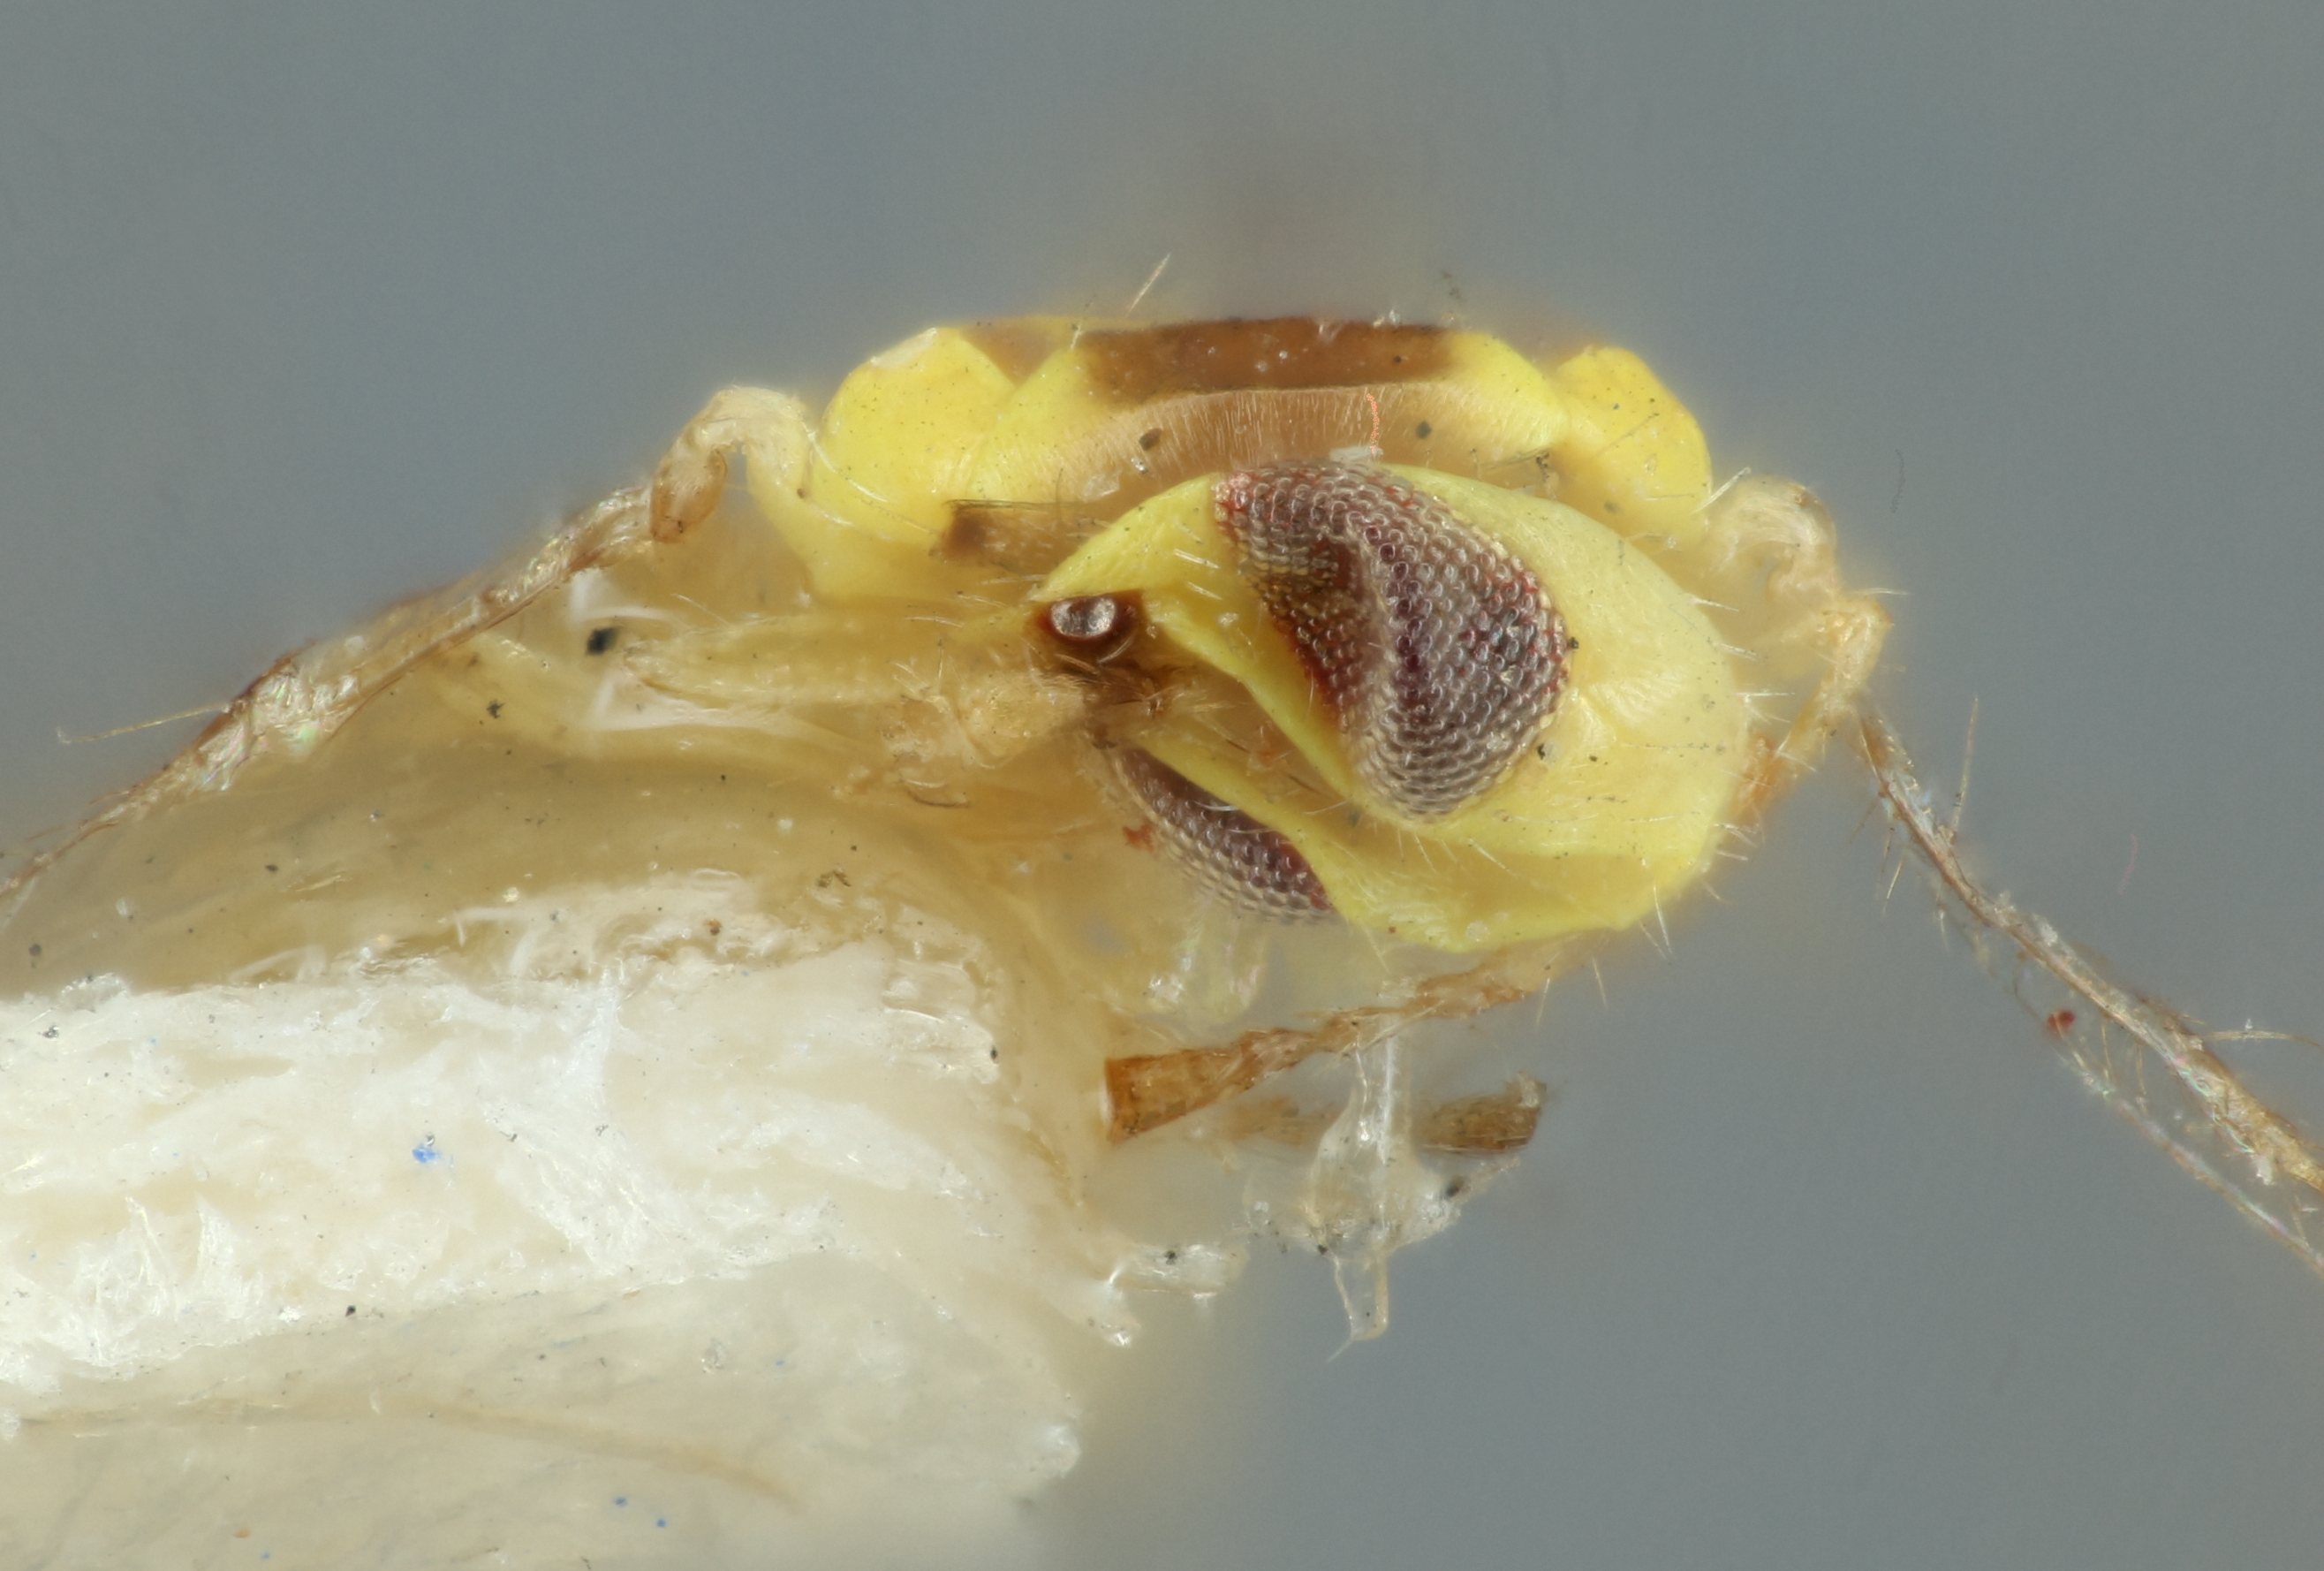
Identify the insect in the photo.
Tetrastichodes froggatti
